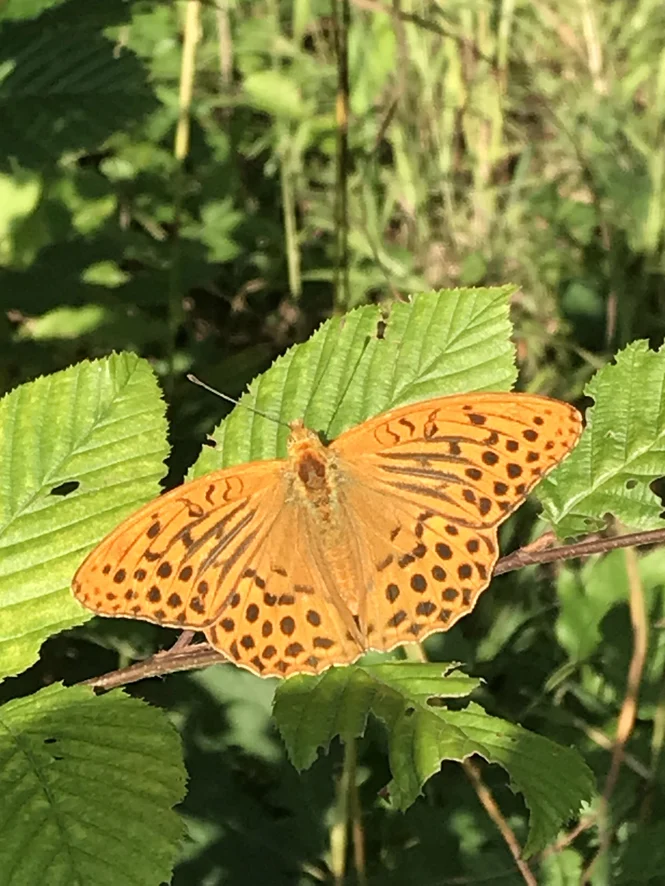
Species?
Argynnis paphia
